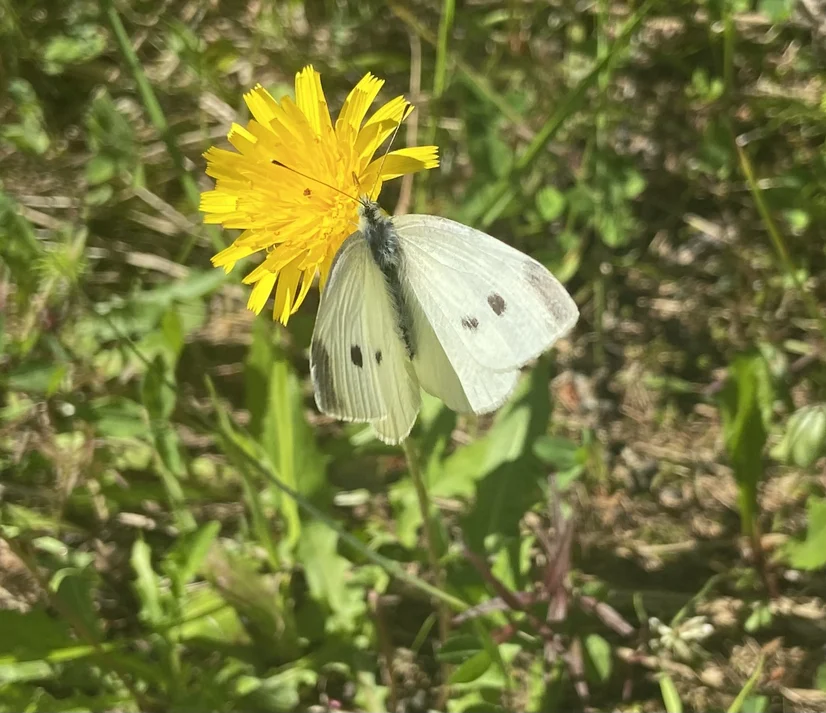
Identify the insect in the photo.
Pieris rapae
